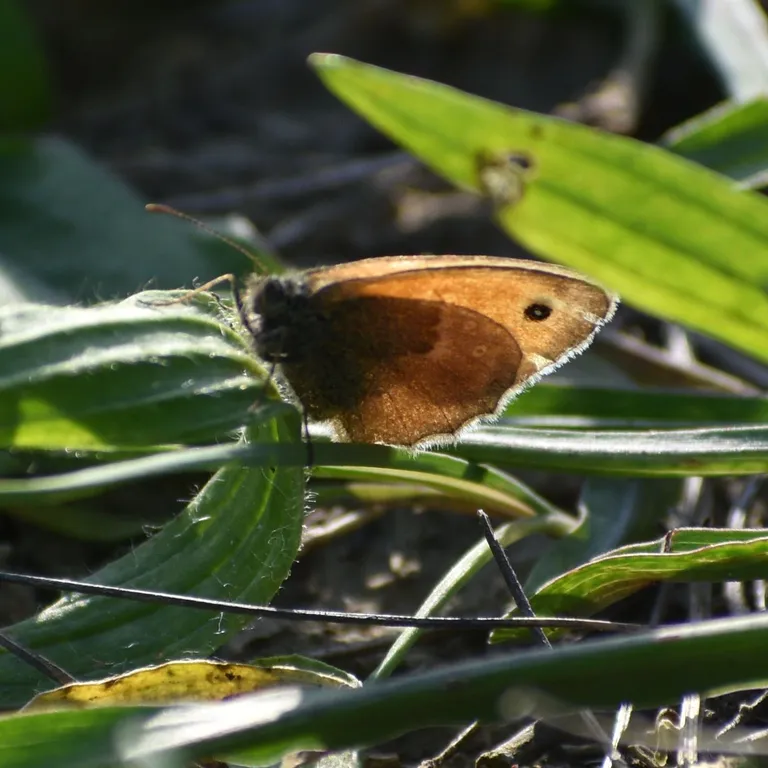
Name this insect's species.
Coenonympha pamphilus
